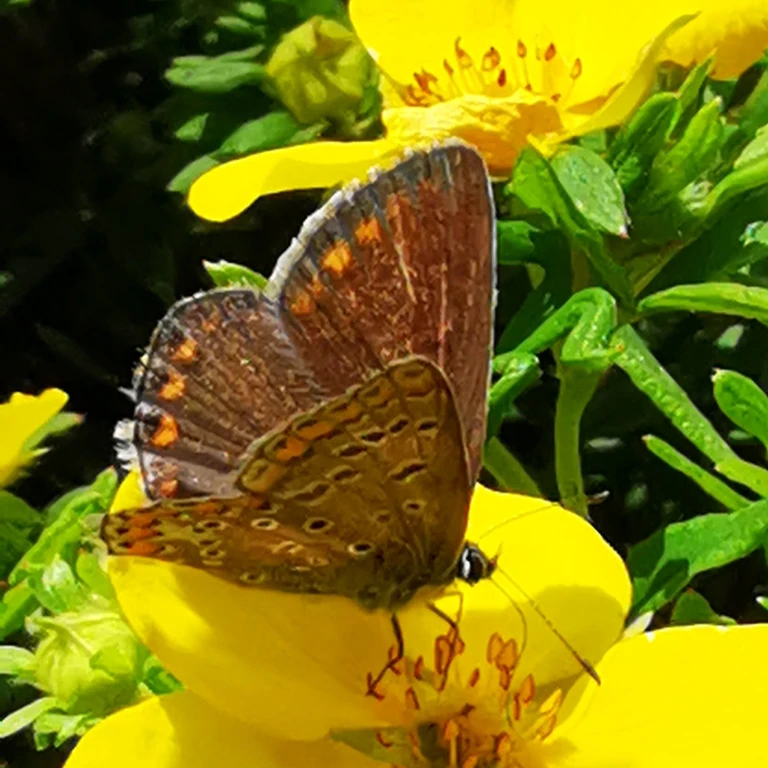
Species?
Polyommatus icarus
